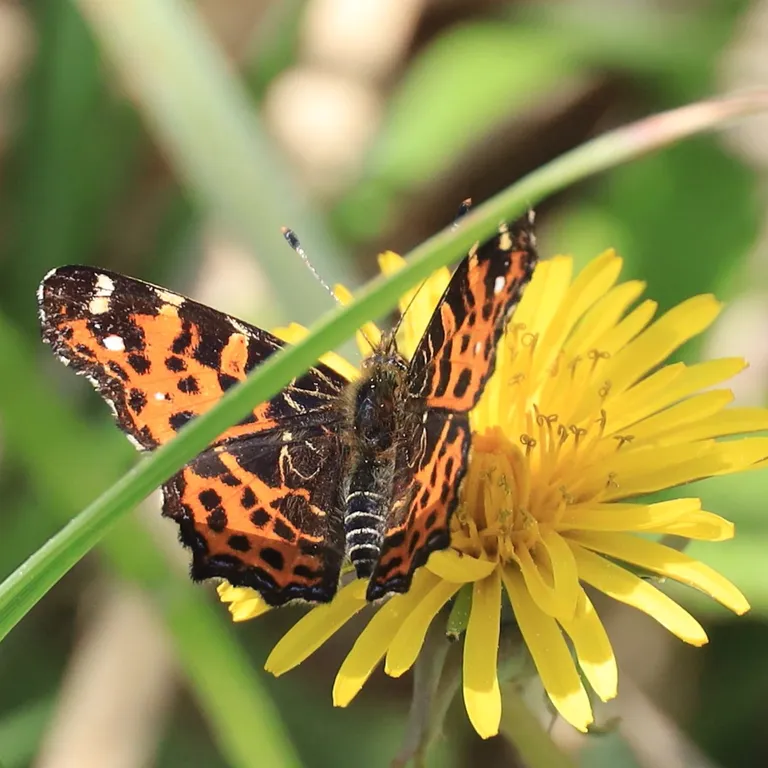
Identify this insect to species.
Araschnia levana
